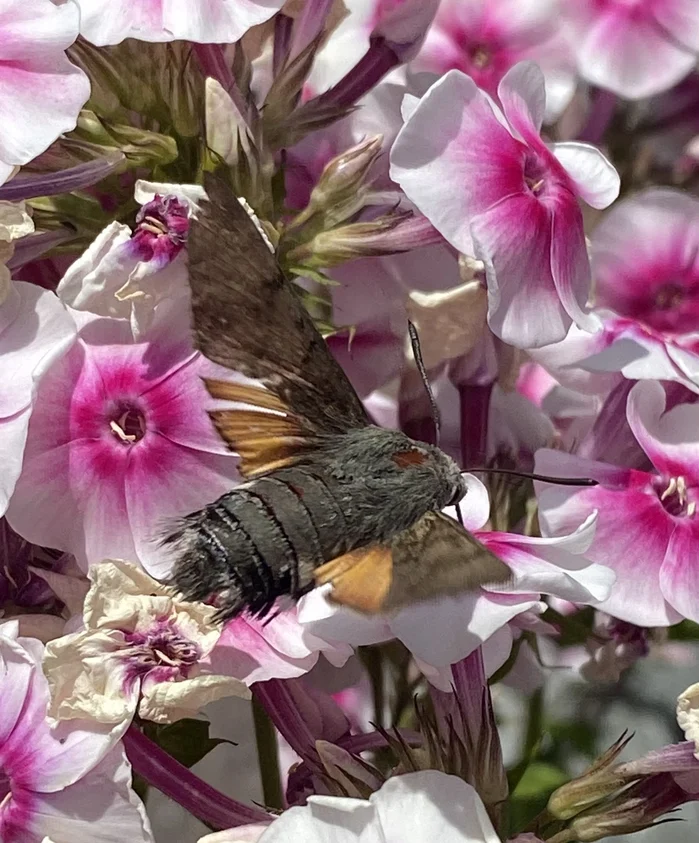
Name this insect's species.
Macroglossum stellatarum
